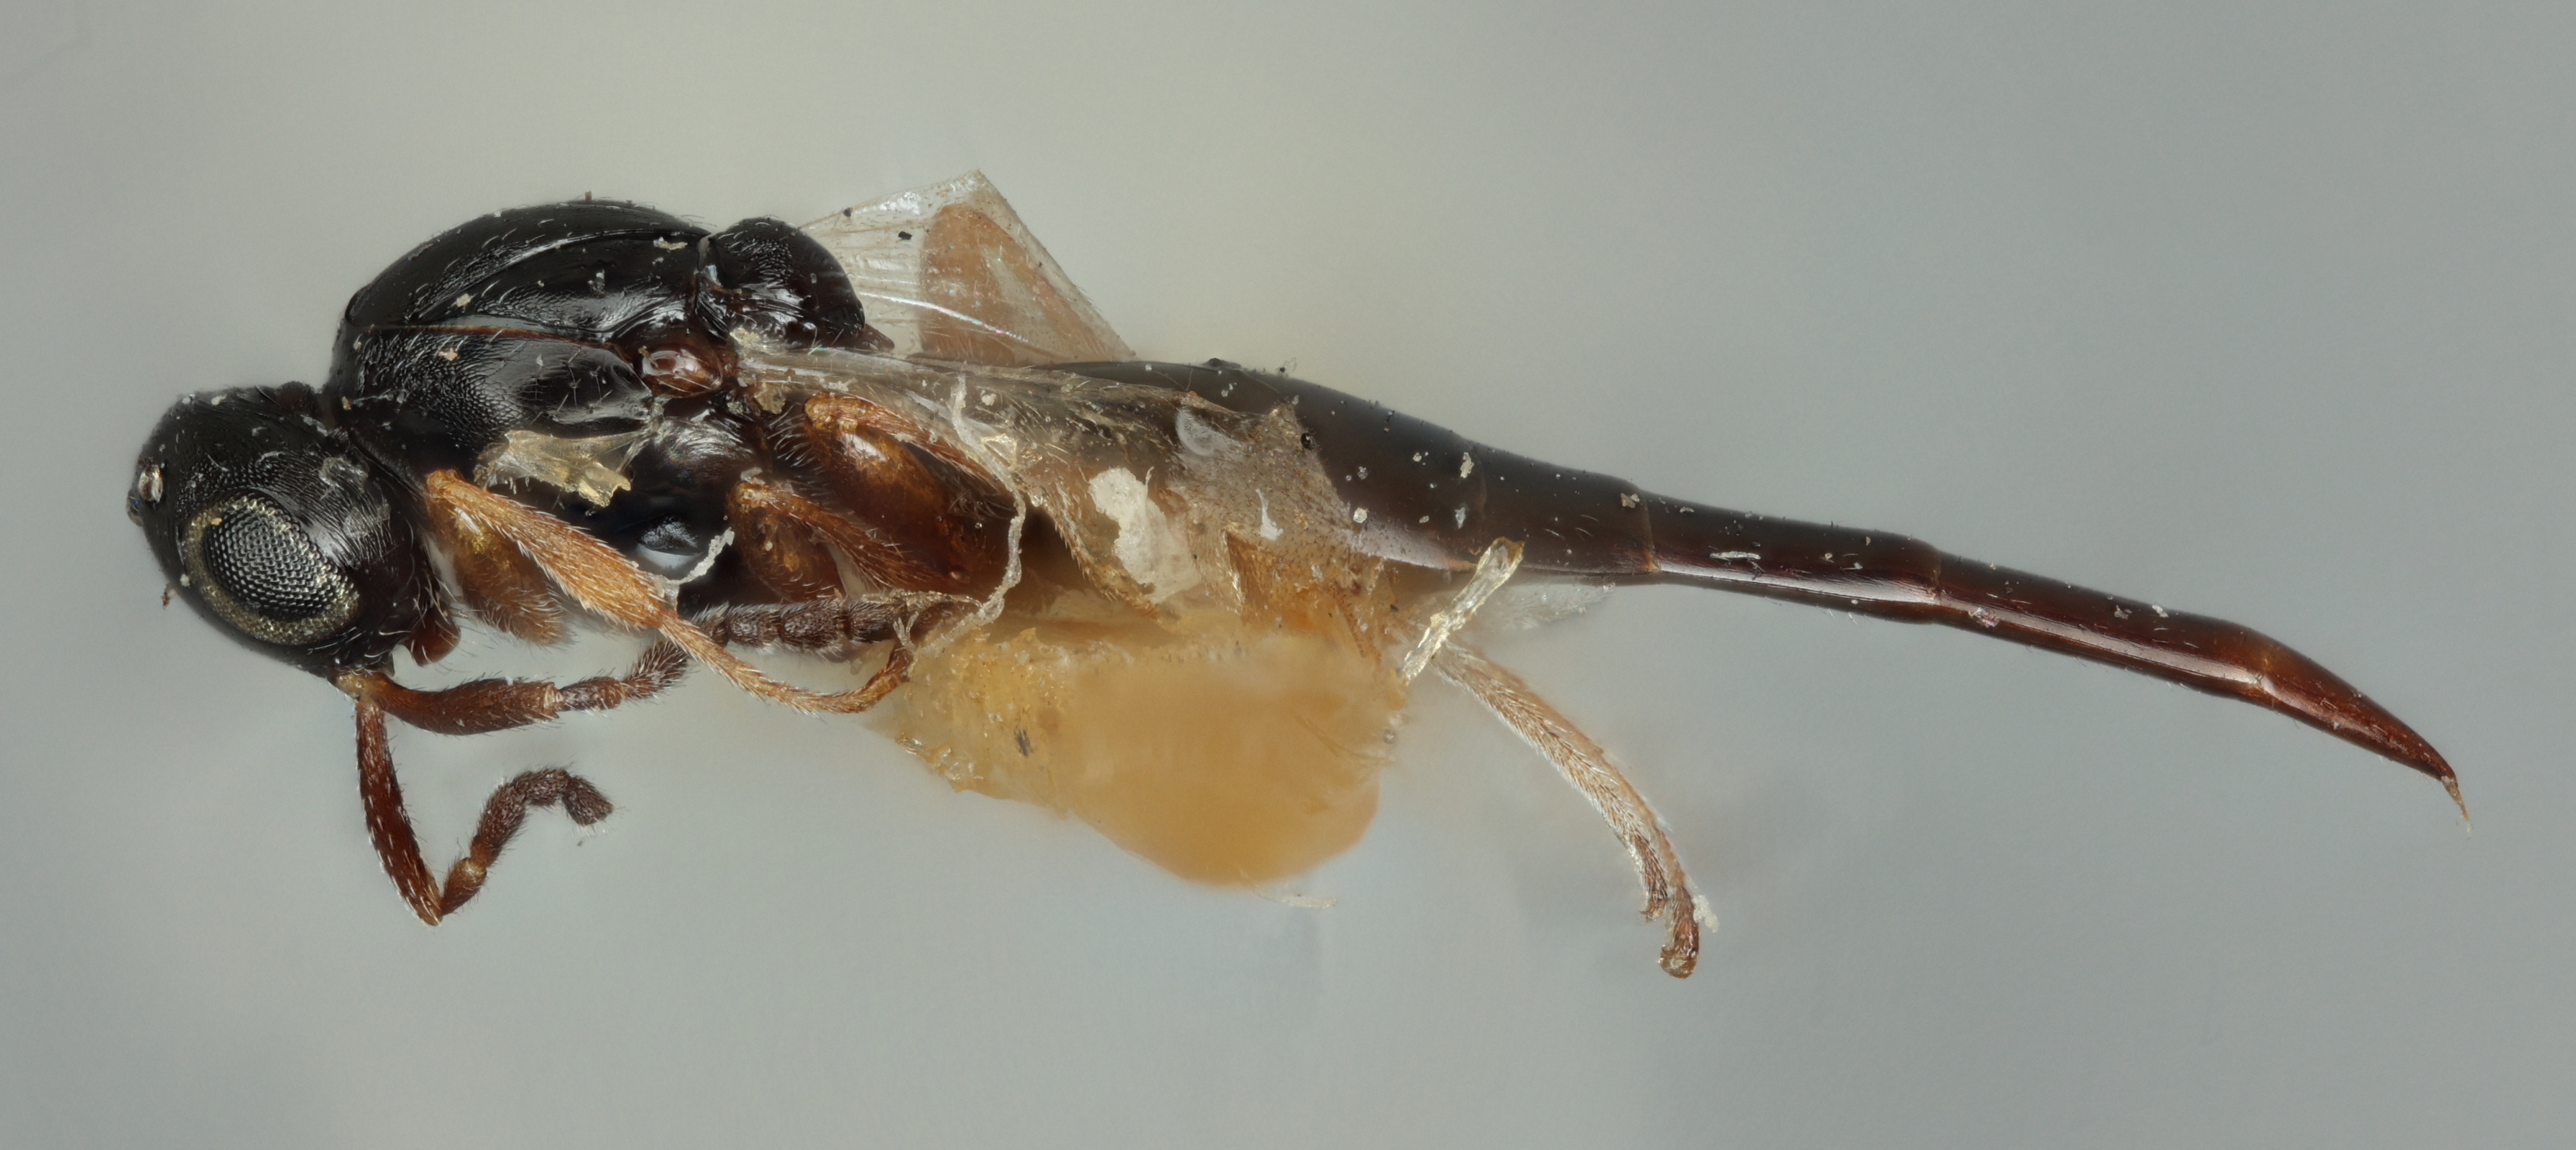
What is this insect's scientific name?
Ectadius canadensis
